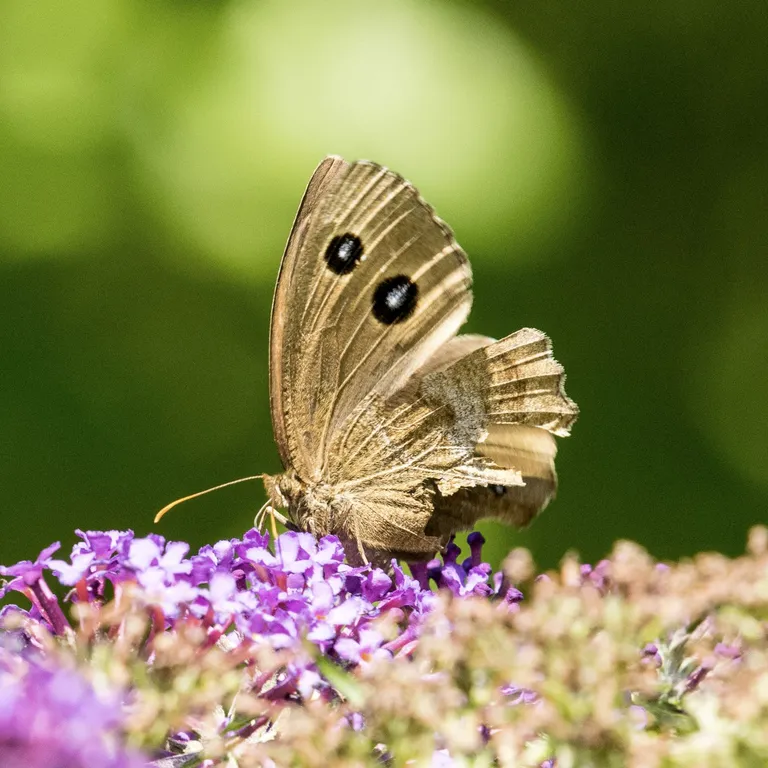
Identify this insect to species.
Minois dryas
